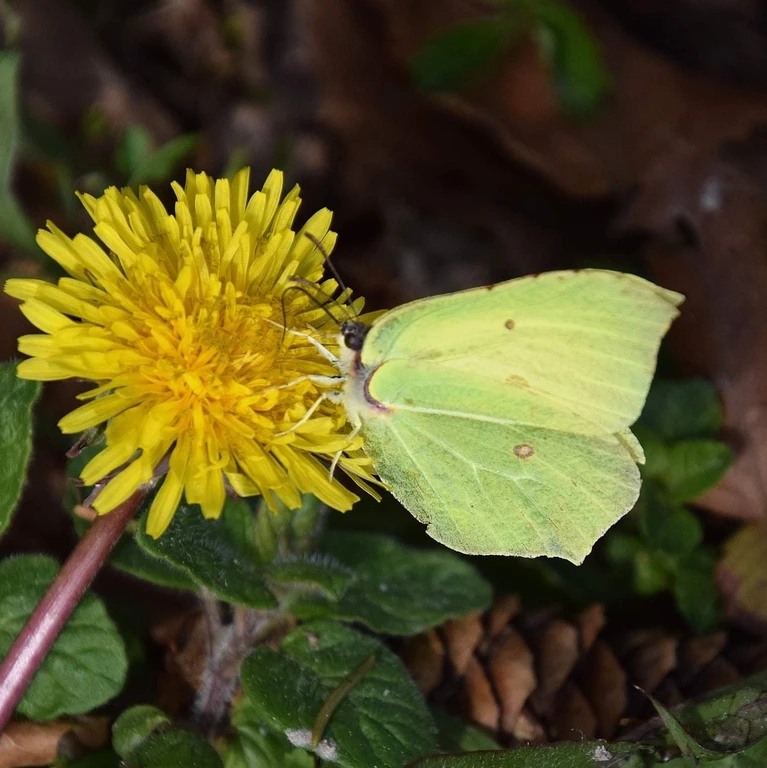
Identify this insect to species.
Gonepteryx rhamni
